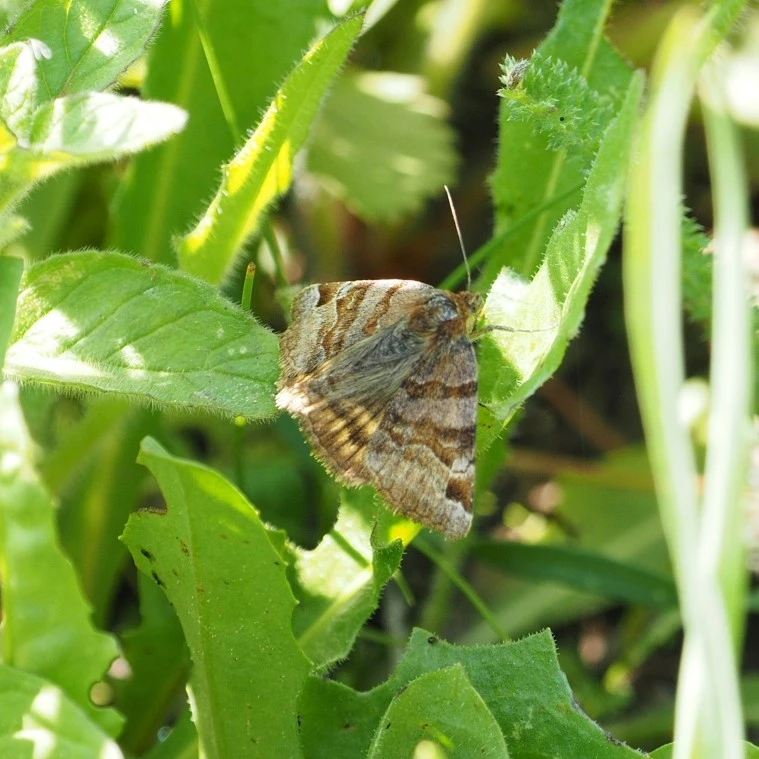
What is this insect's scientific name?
Euclidia glyphica
